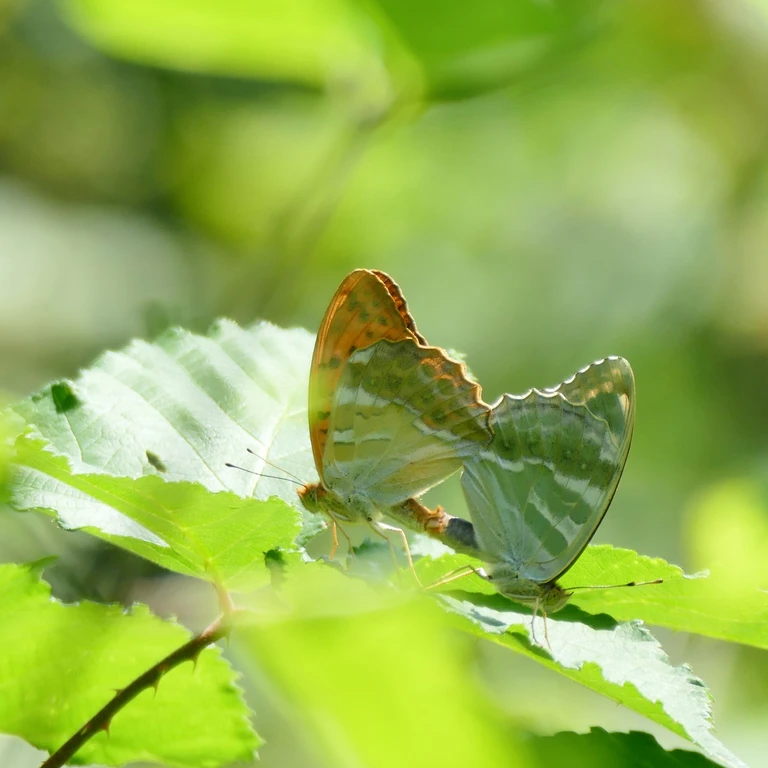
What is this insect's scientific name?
Argynnis paphia
